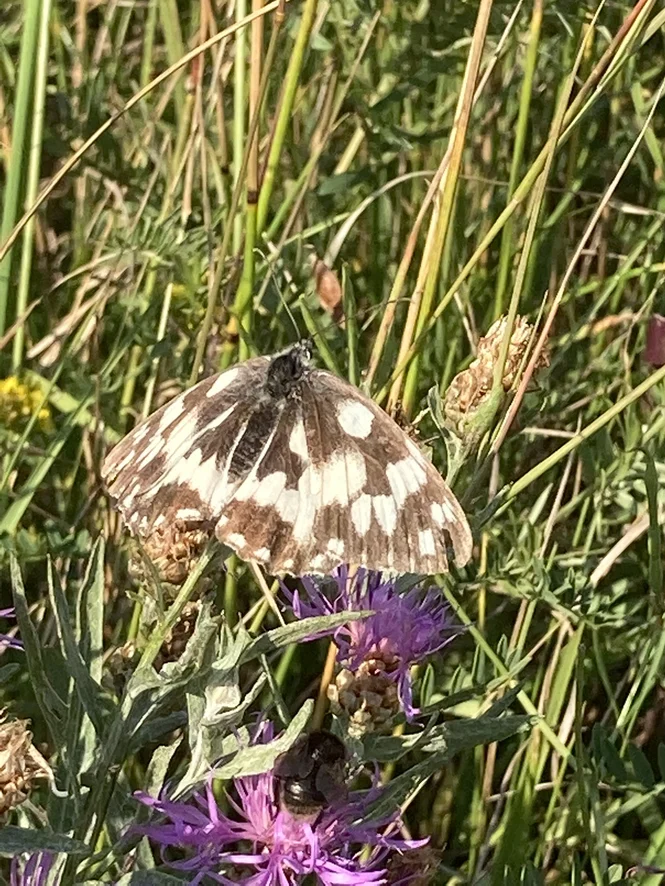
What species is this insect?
Melanargia galathea
